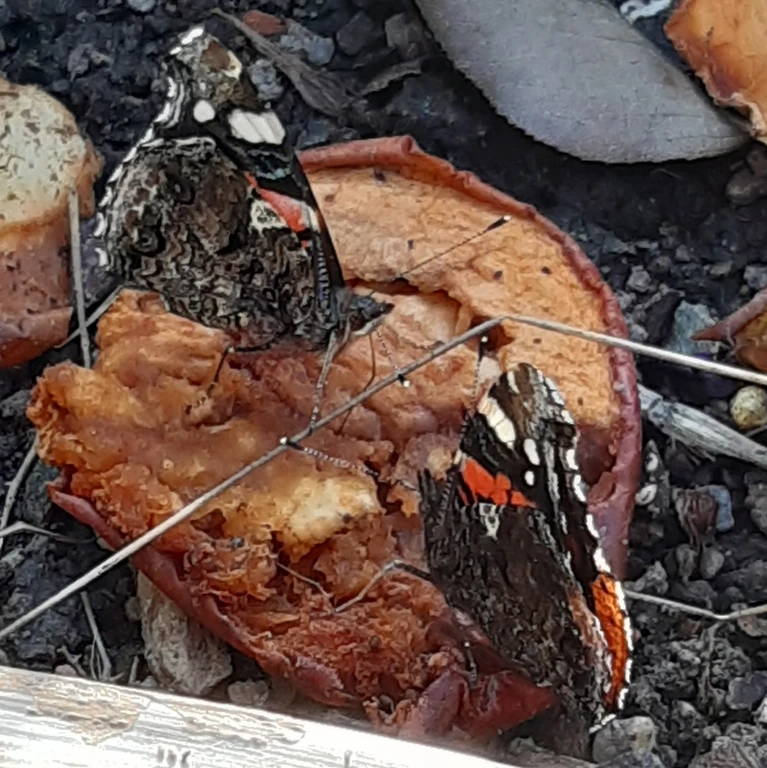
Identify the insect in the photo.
Vanessa atalanta
